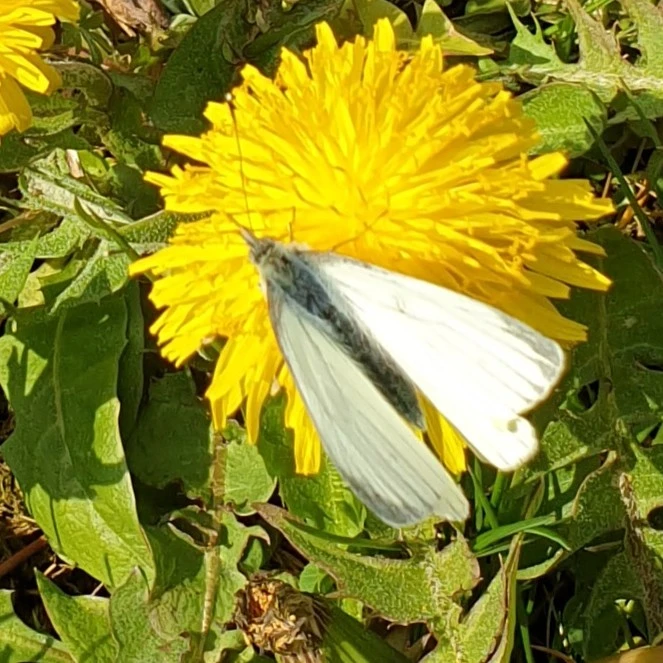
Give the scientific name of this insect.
Pieris napi
